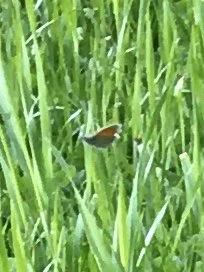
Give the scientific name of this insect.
Coenonympha pamphilus
